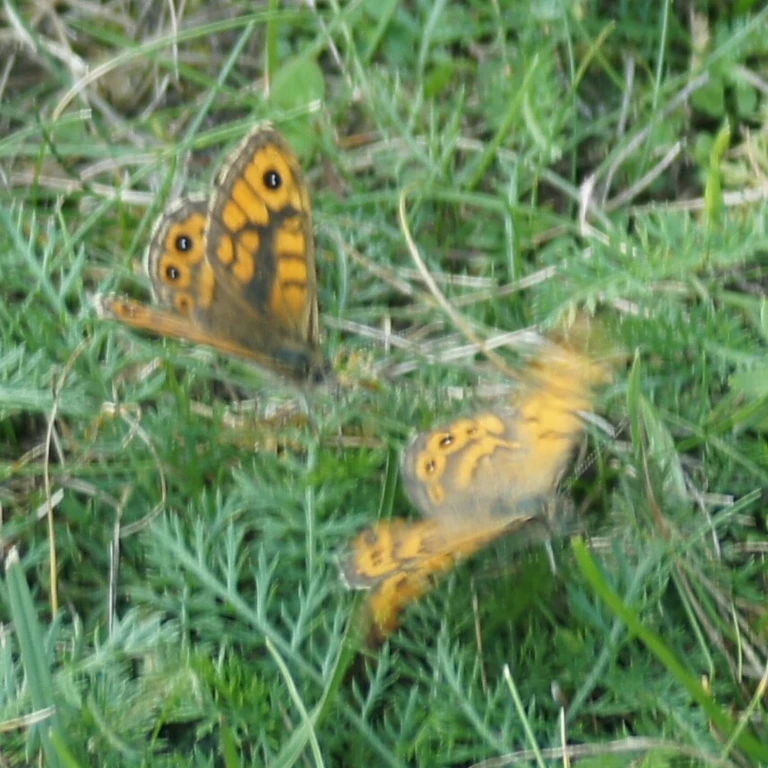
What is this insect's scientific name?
Lasiommata megera (also Pararge megera)
